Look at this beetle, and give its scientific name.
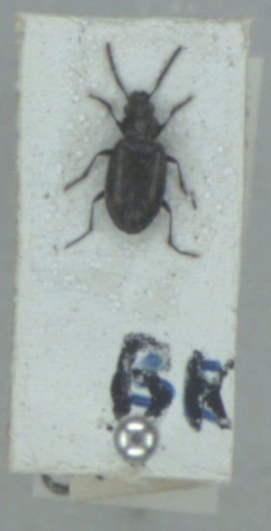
Bembidion obliquum
